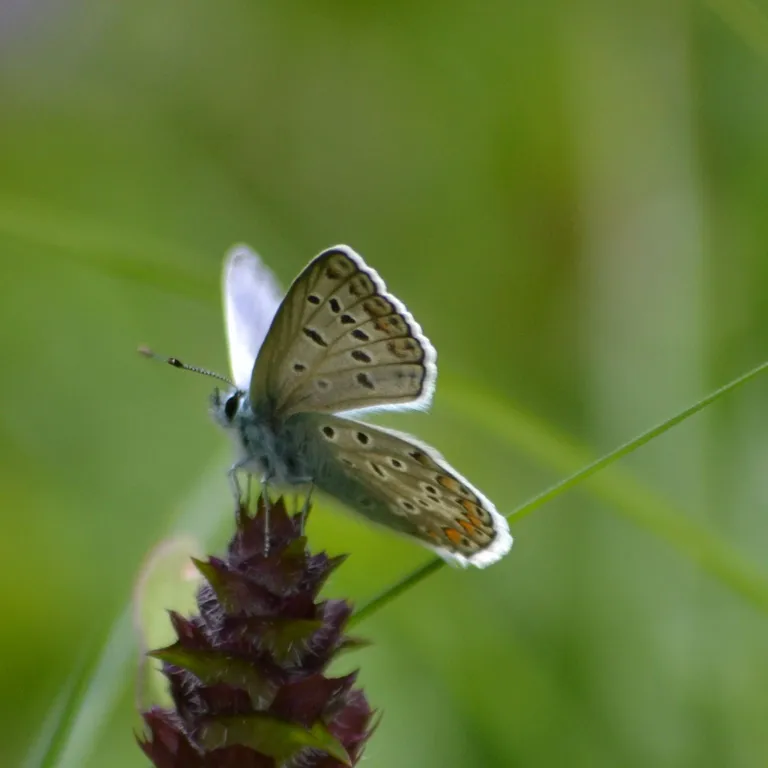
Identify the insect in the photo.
Polyommatus icarus
